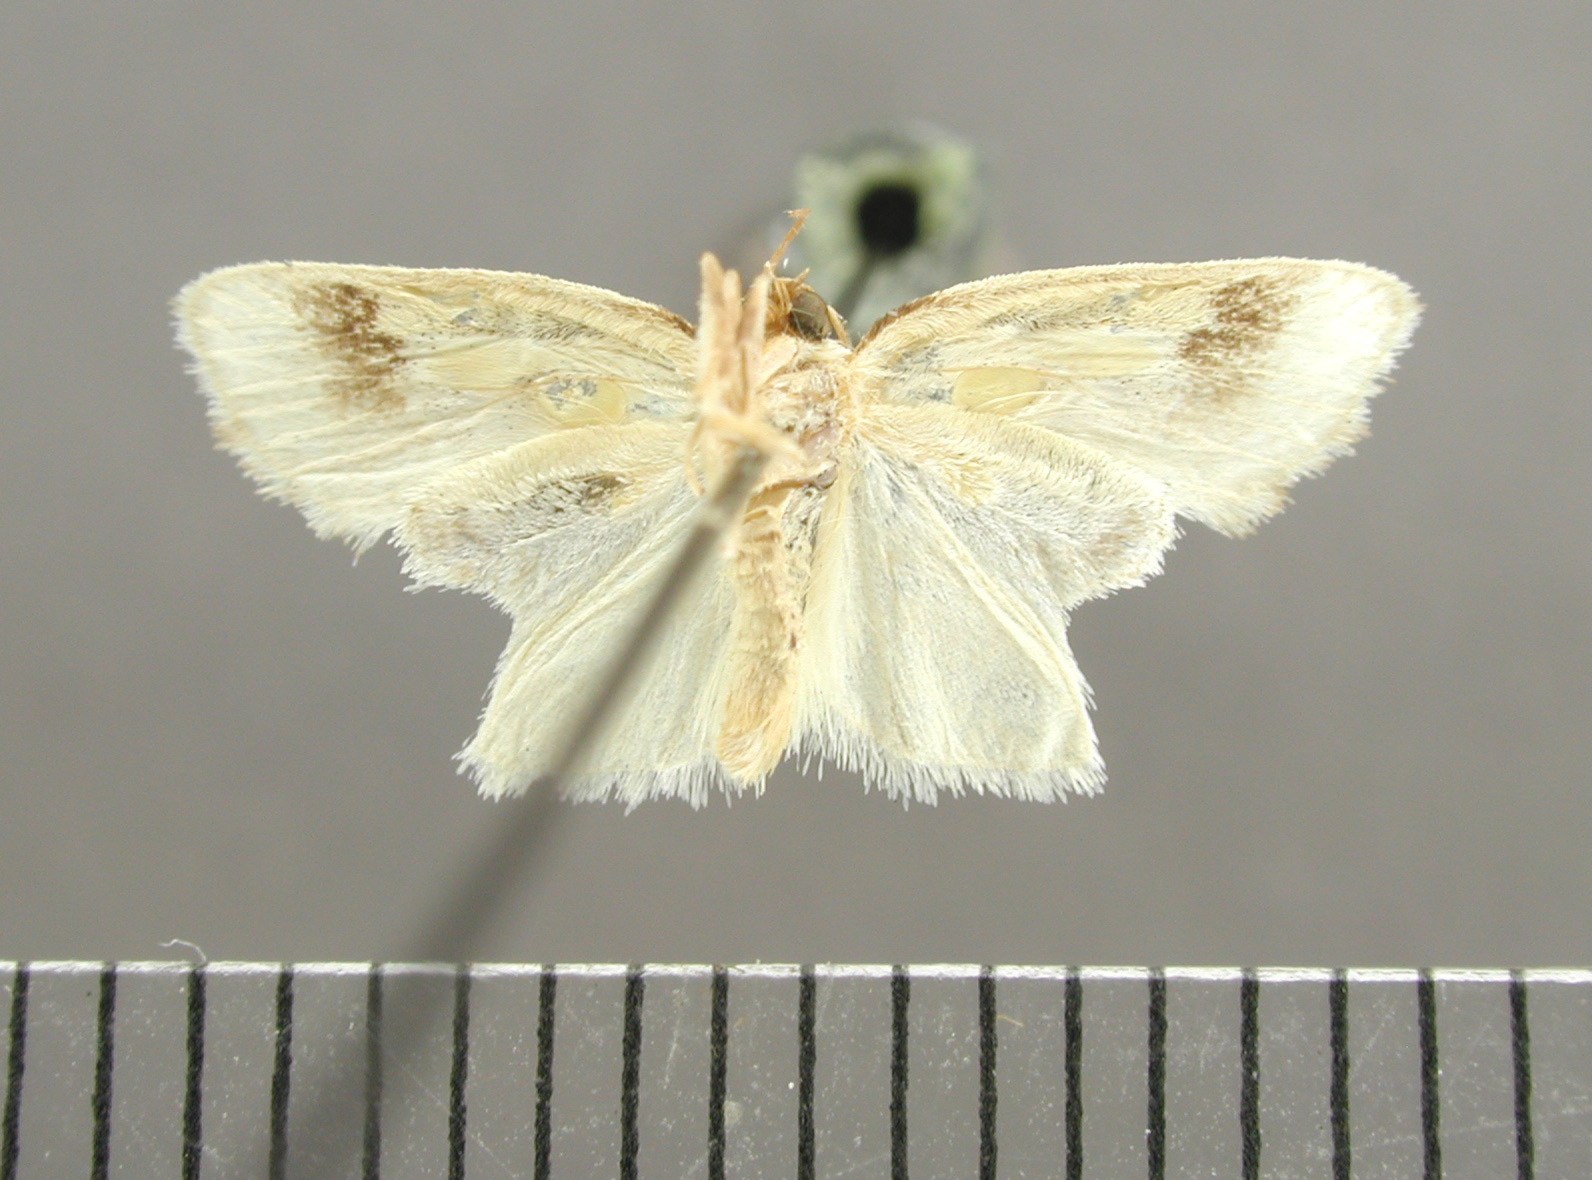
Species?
Disoidemata nicephora
